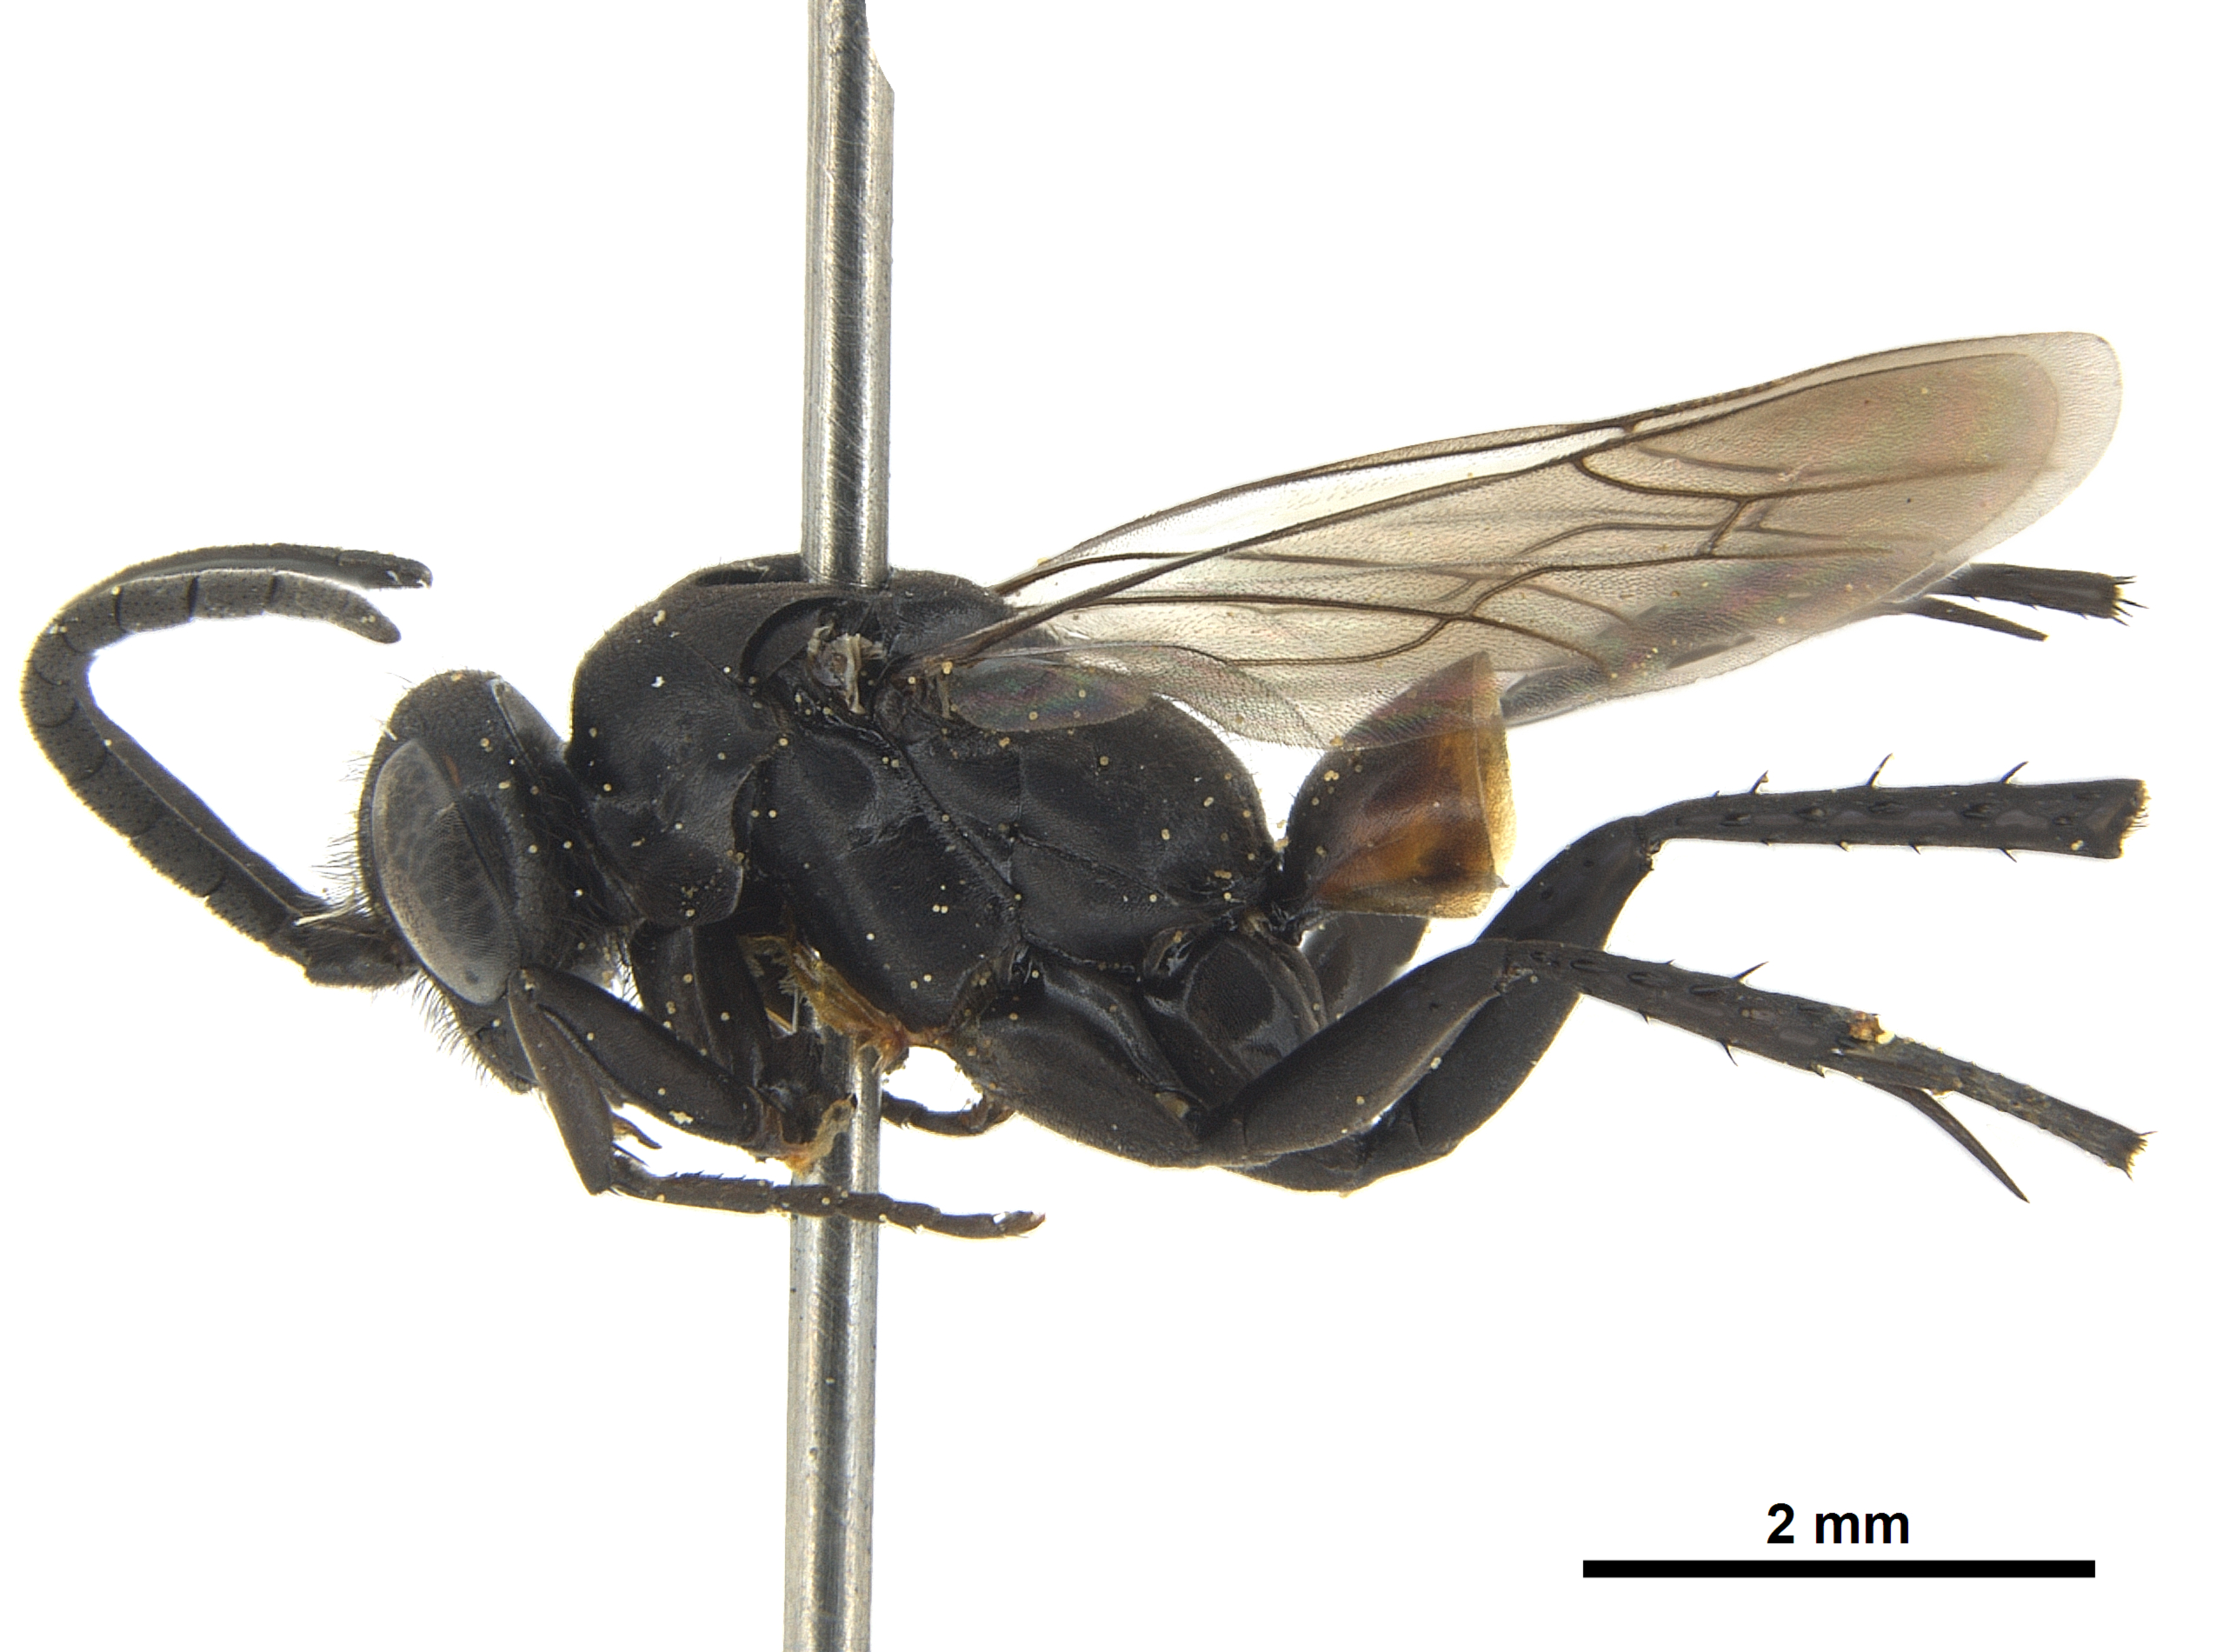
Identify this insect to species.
Entomobora crassitarsis
